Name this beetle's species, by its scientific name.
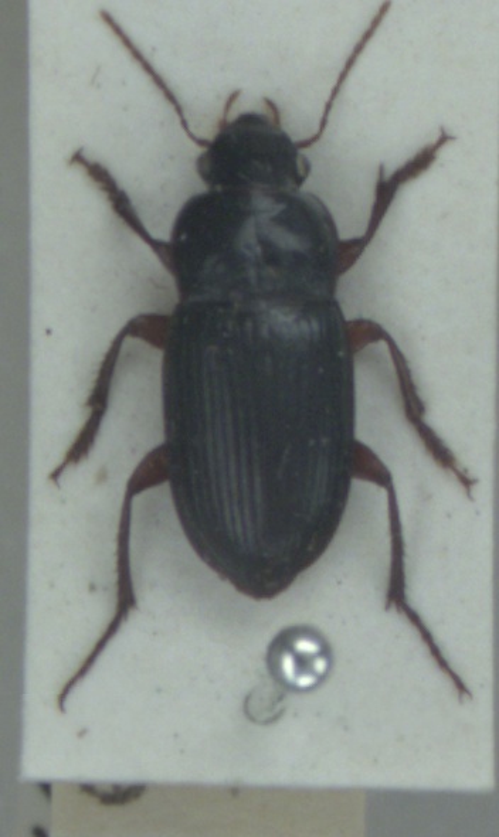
Harpalus smaragdinus
